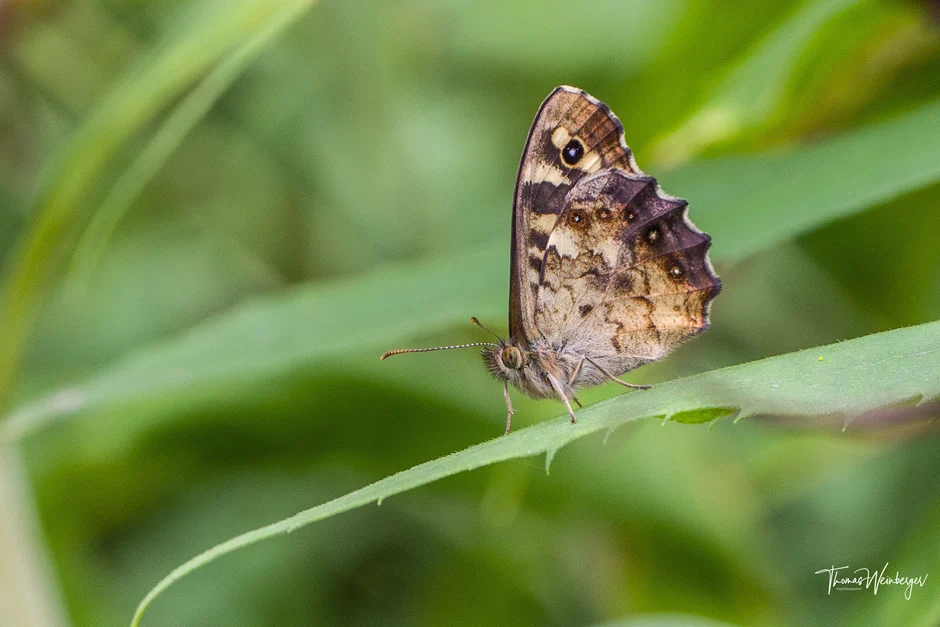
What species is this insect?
Pararge aegeria
